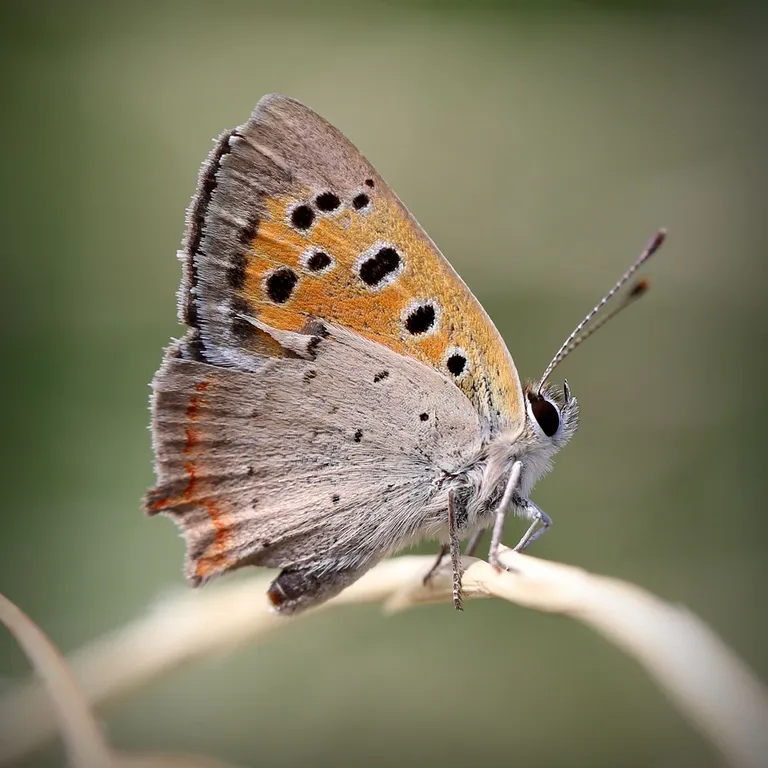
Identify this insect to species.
Lycaena phlaeas
